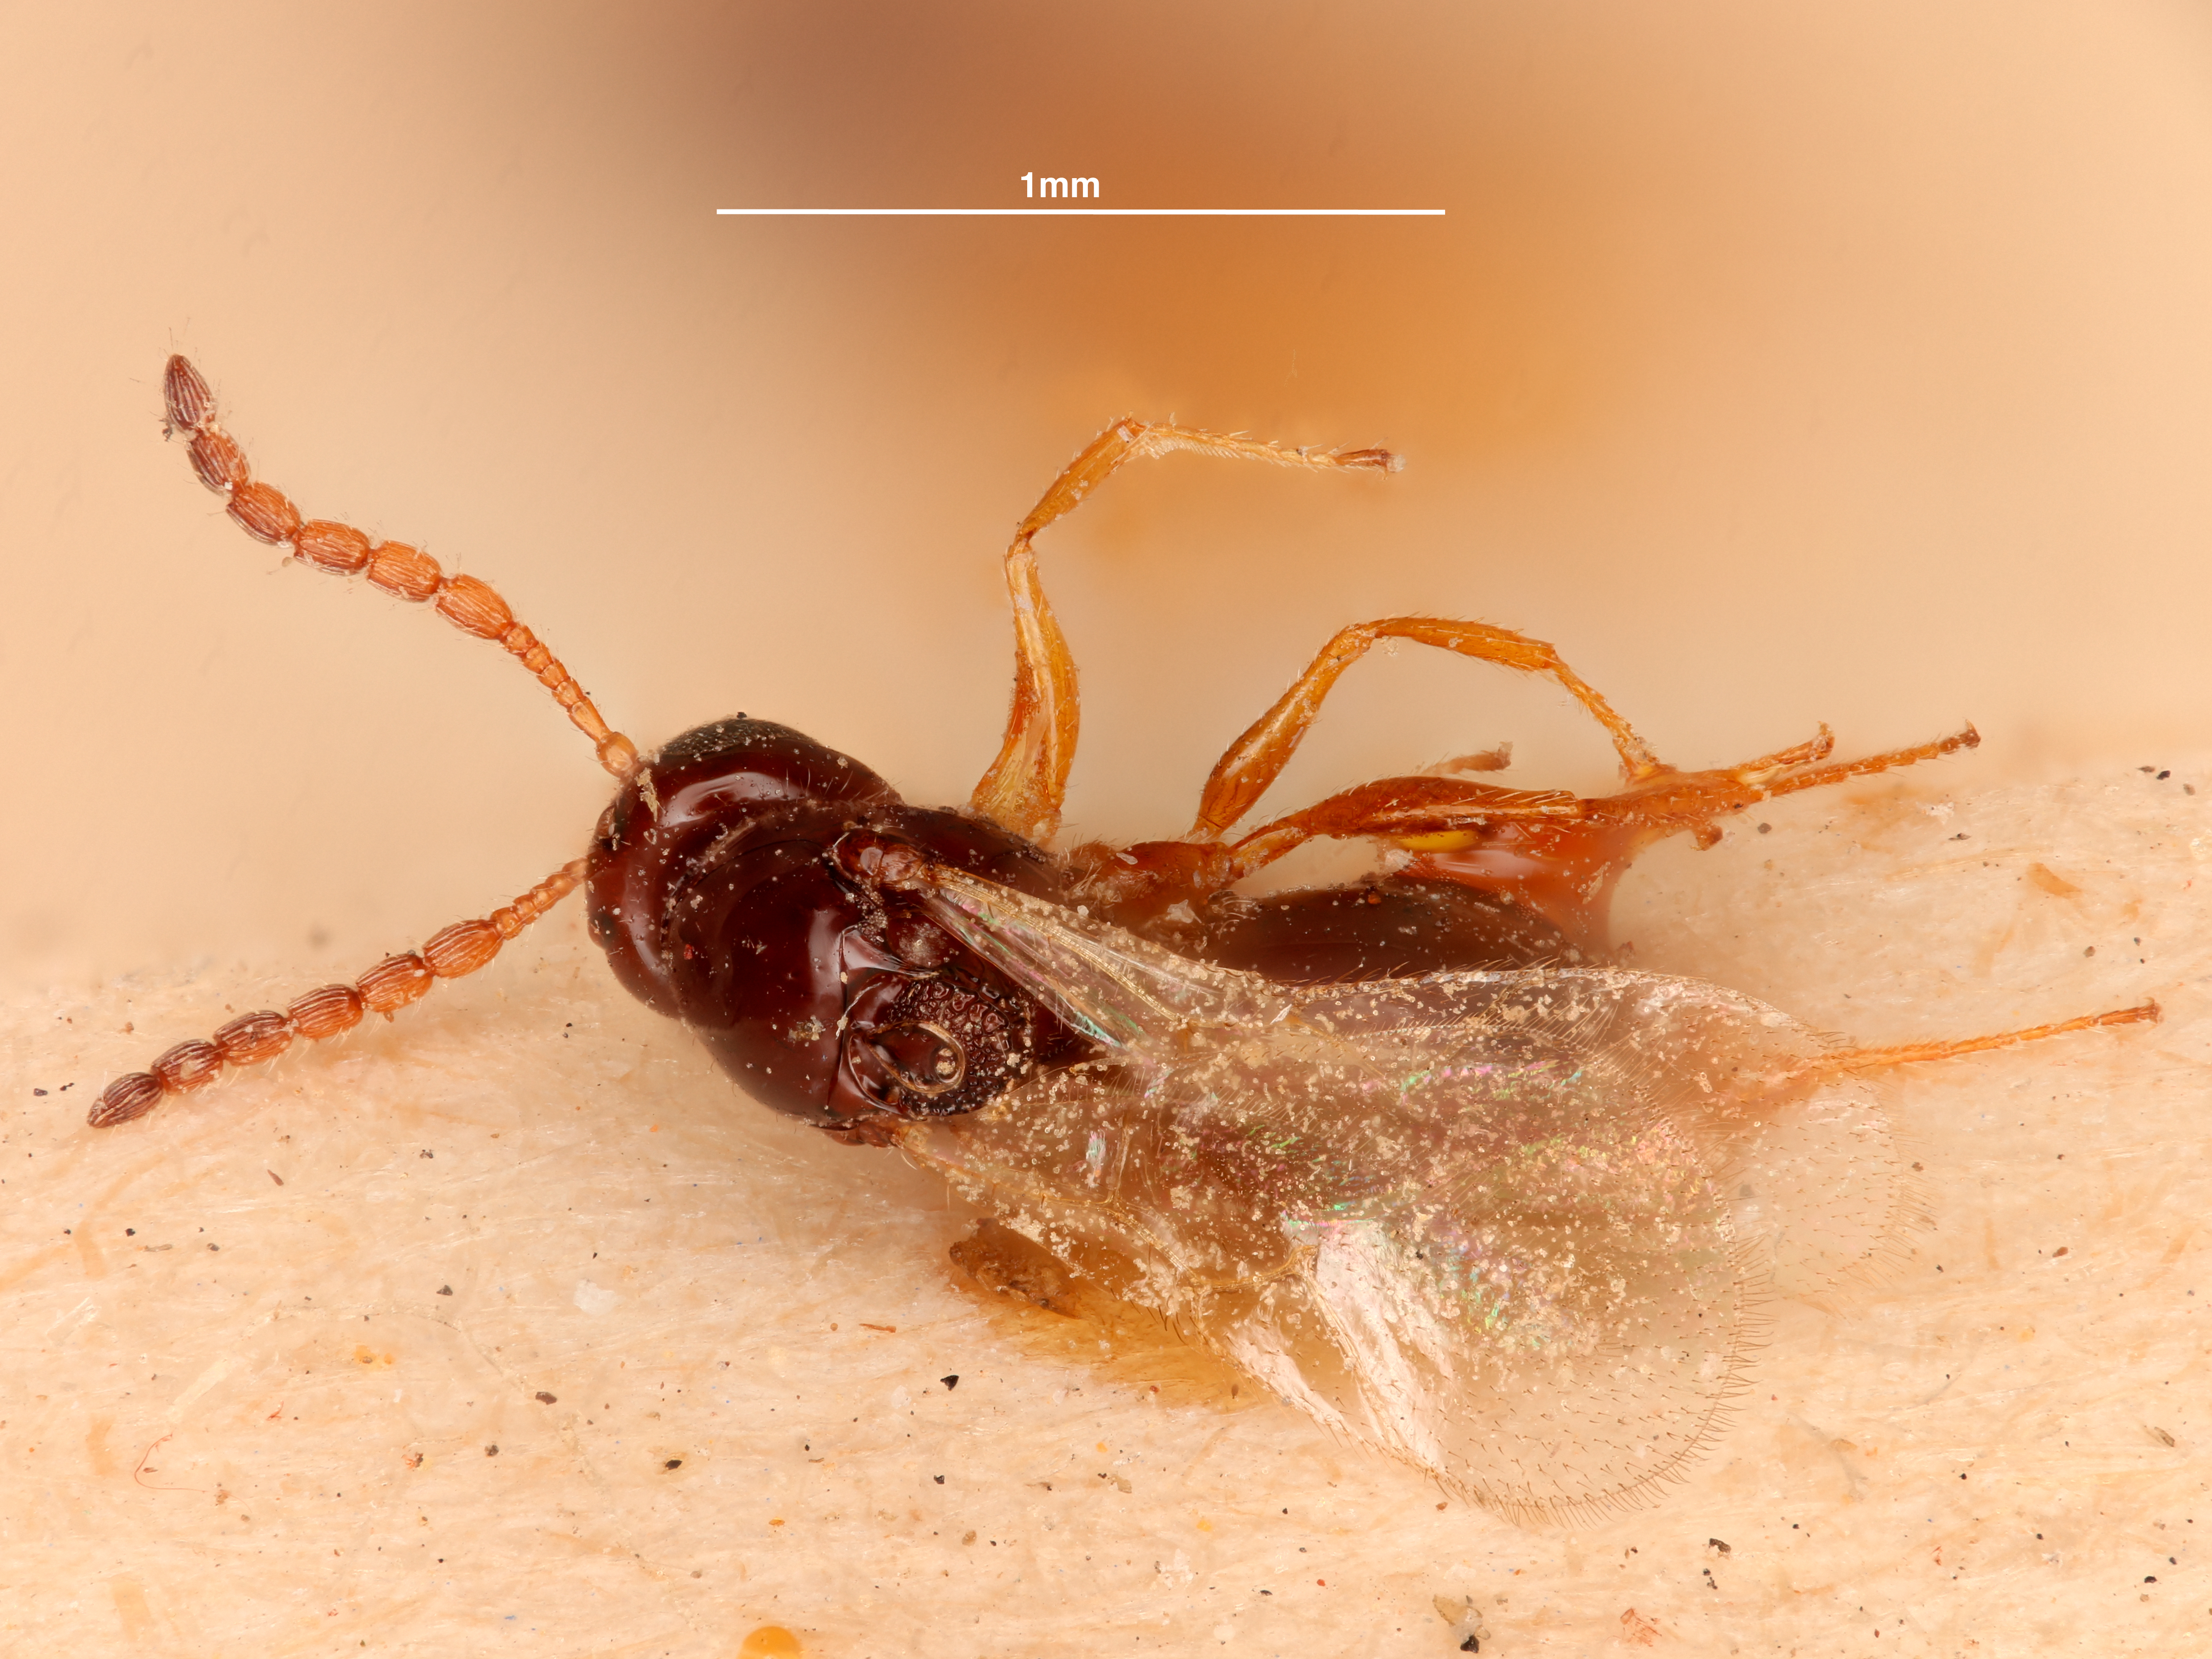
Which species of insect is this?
Hexaplasta zig-zag
